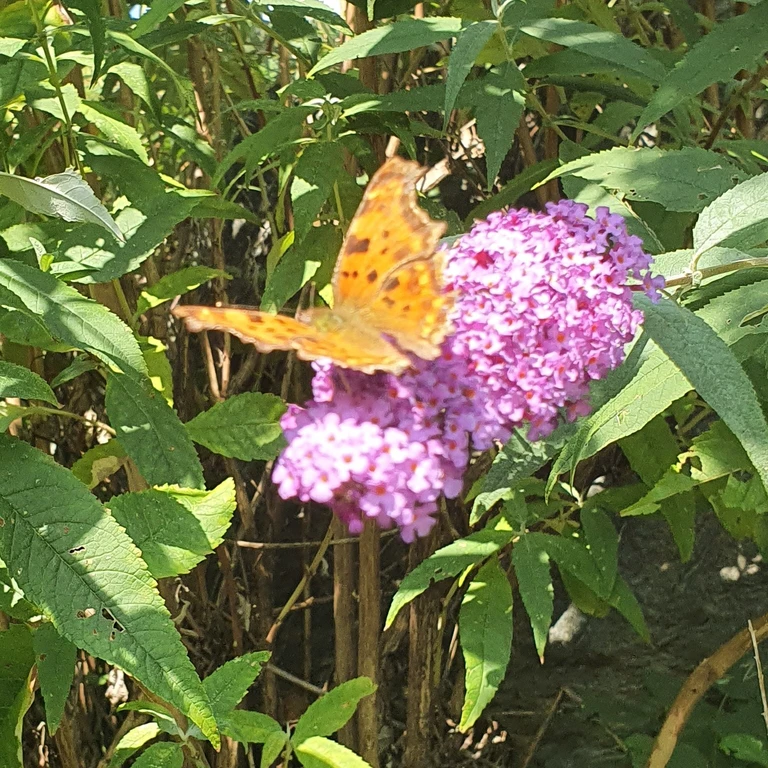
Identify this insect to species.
Polygonia c-album
